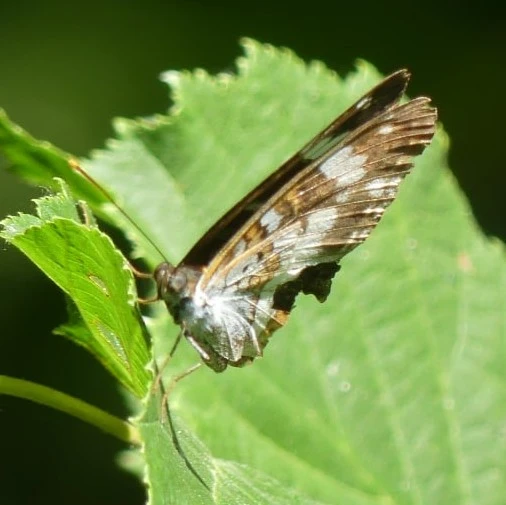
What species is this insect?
Limenitis camilla (also Ladoga camilla)
